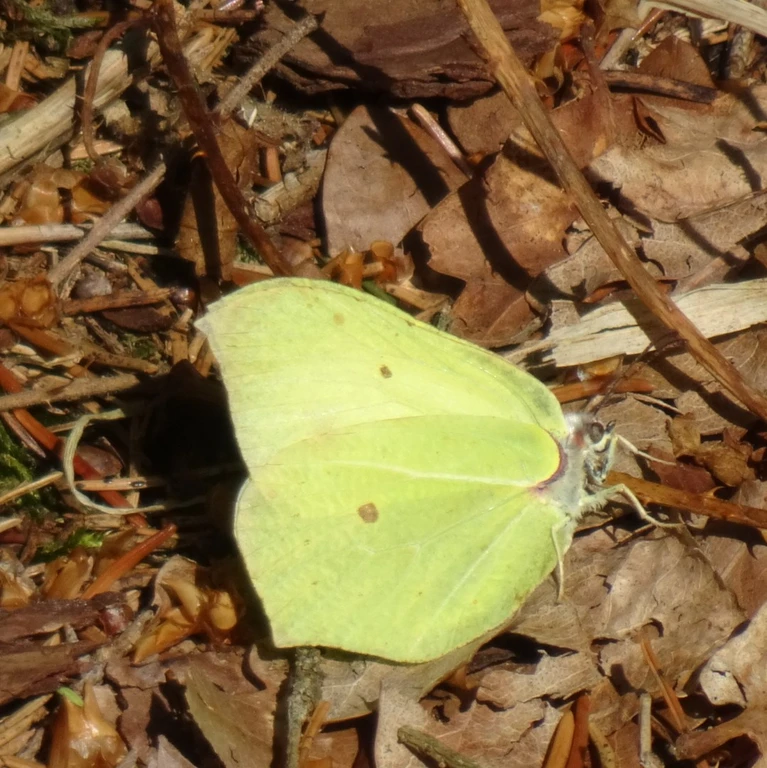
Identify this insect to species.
Gonepteryx rhamni
